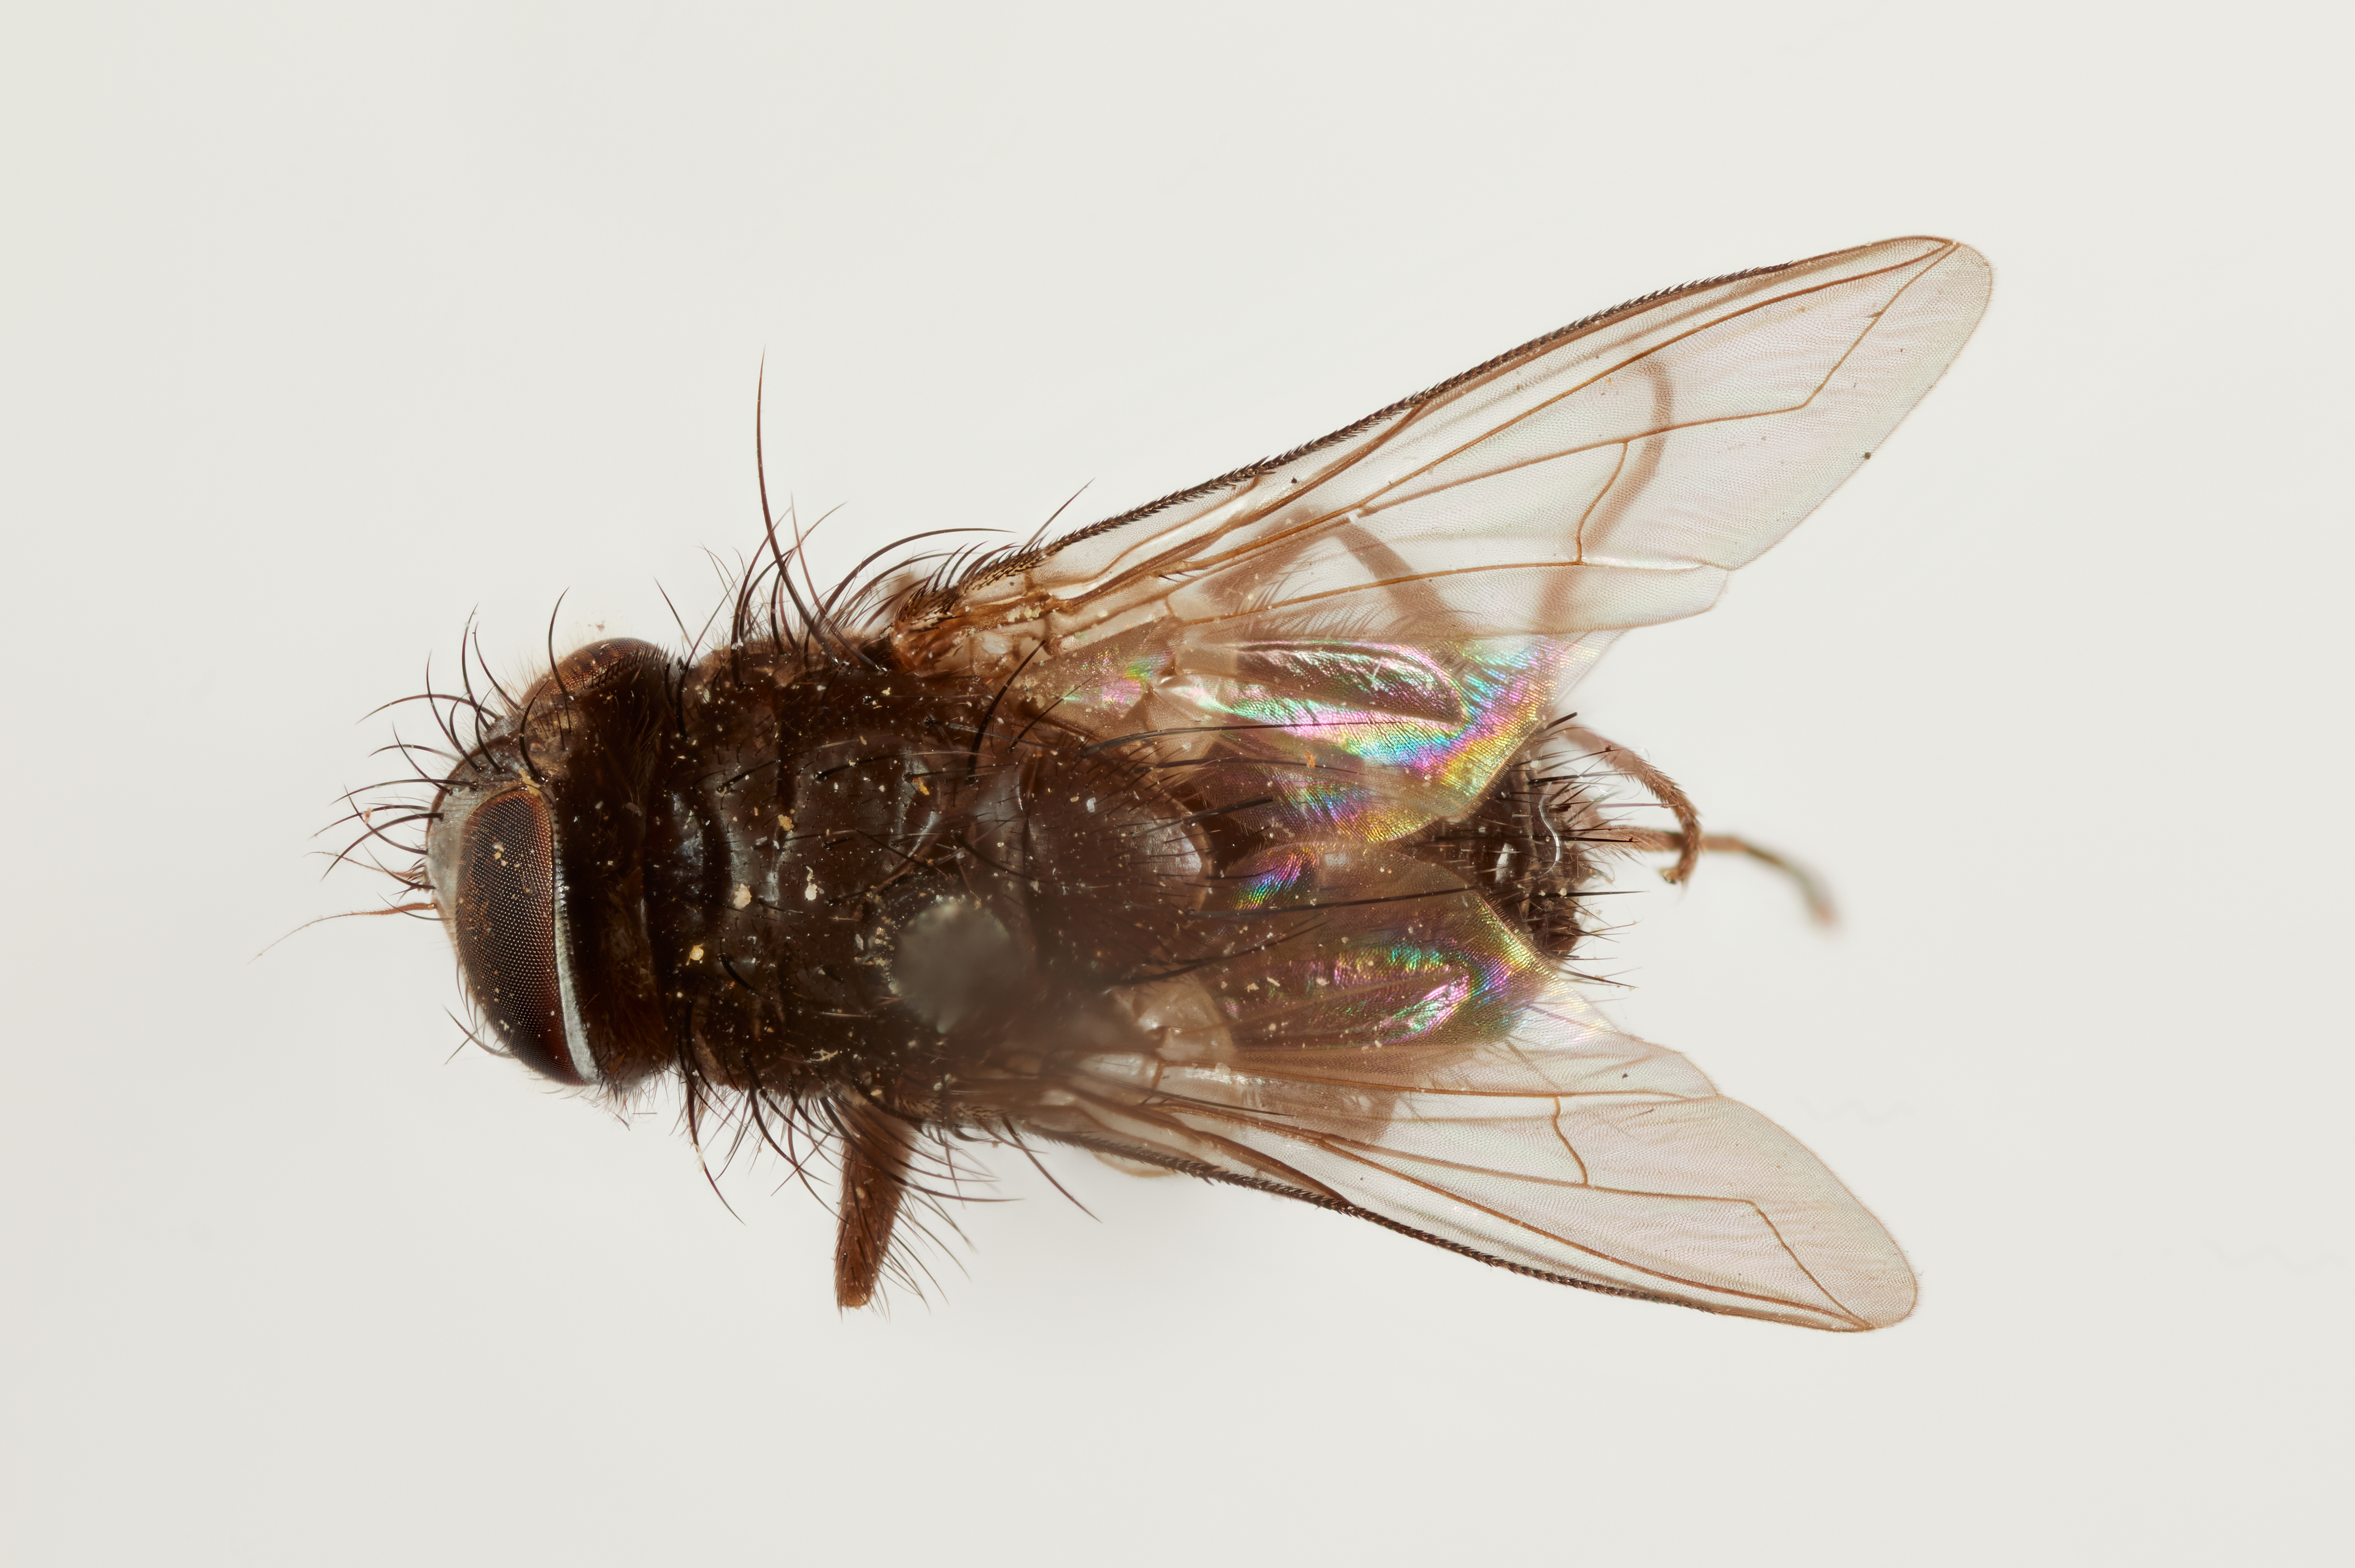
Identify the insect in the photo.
Hemiargyropsis frontalis
